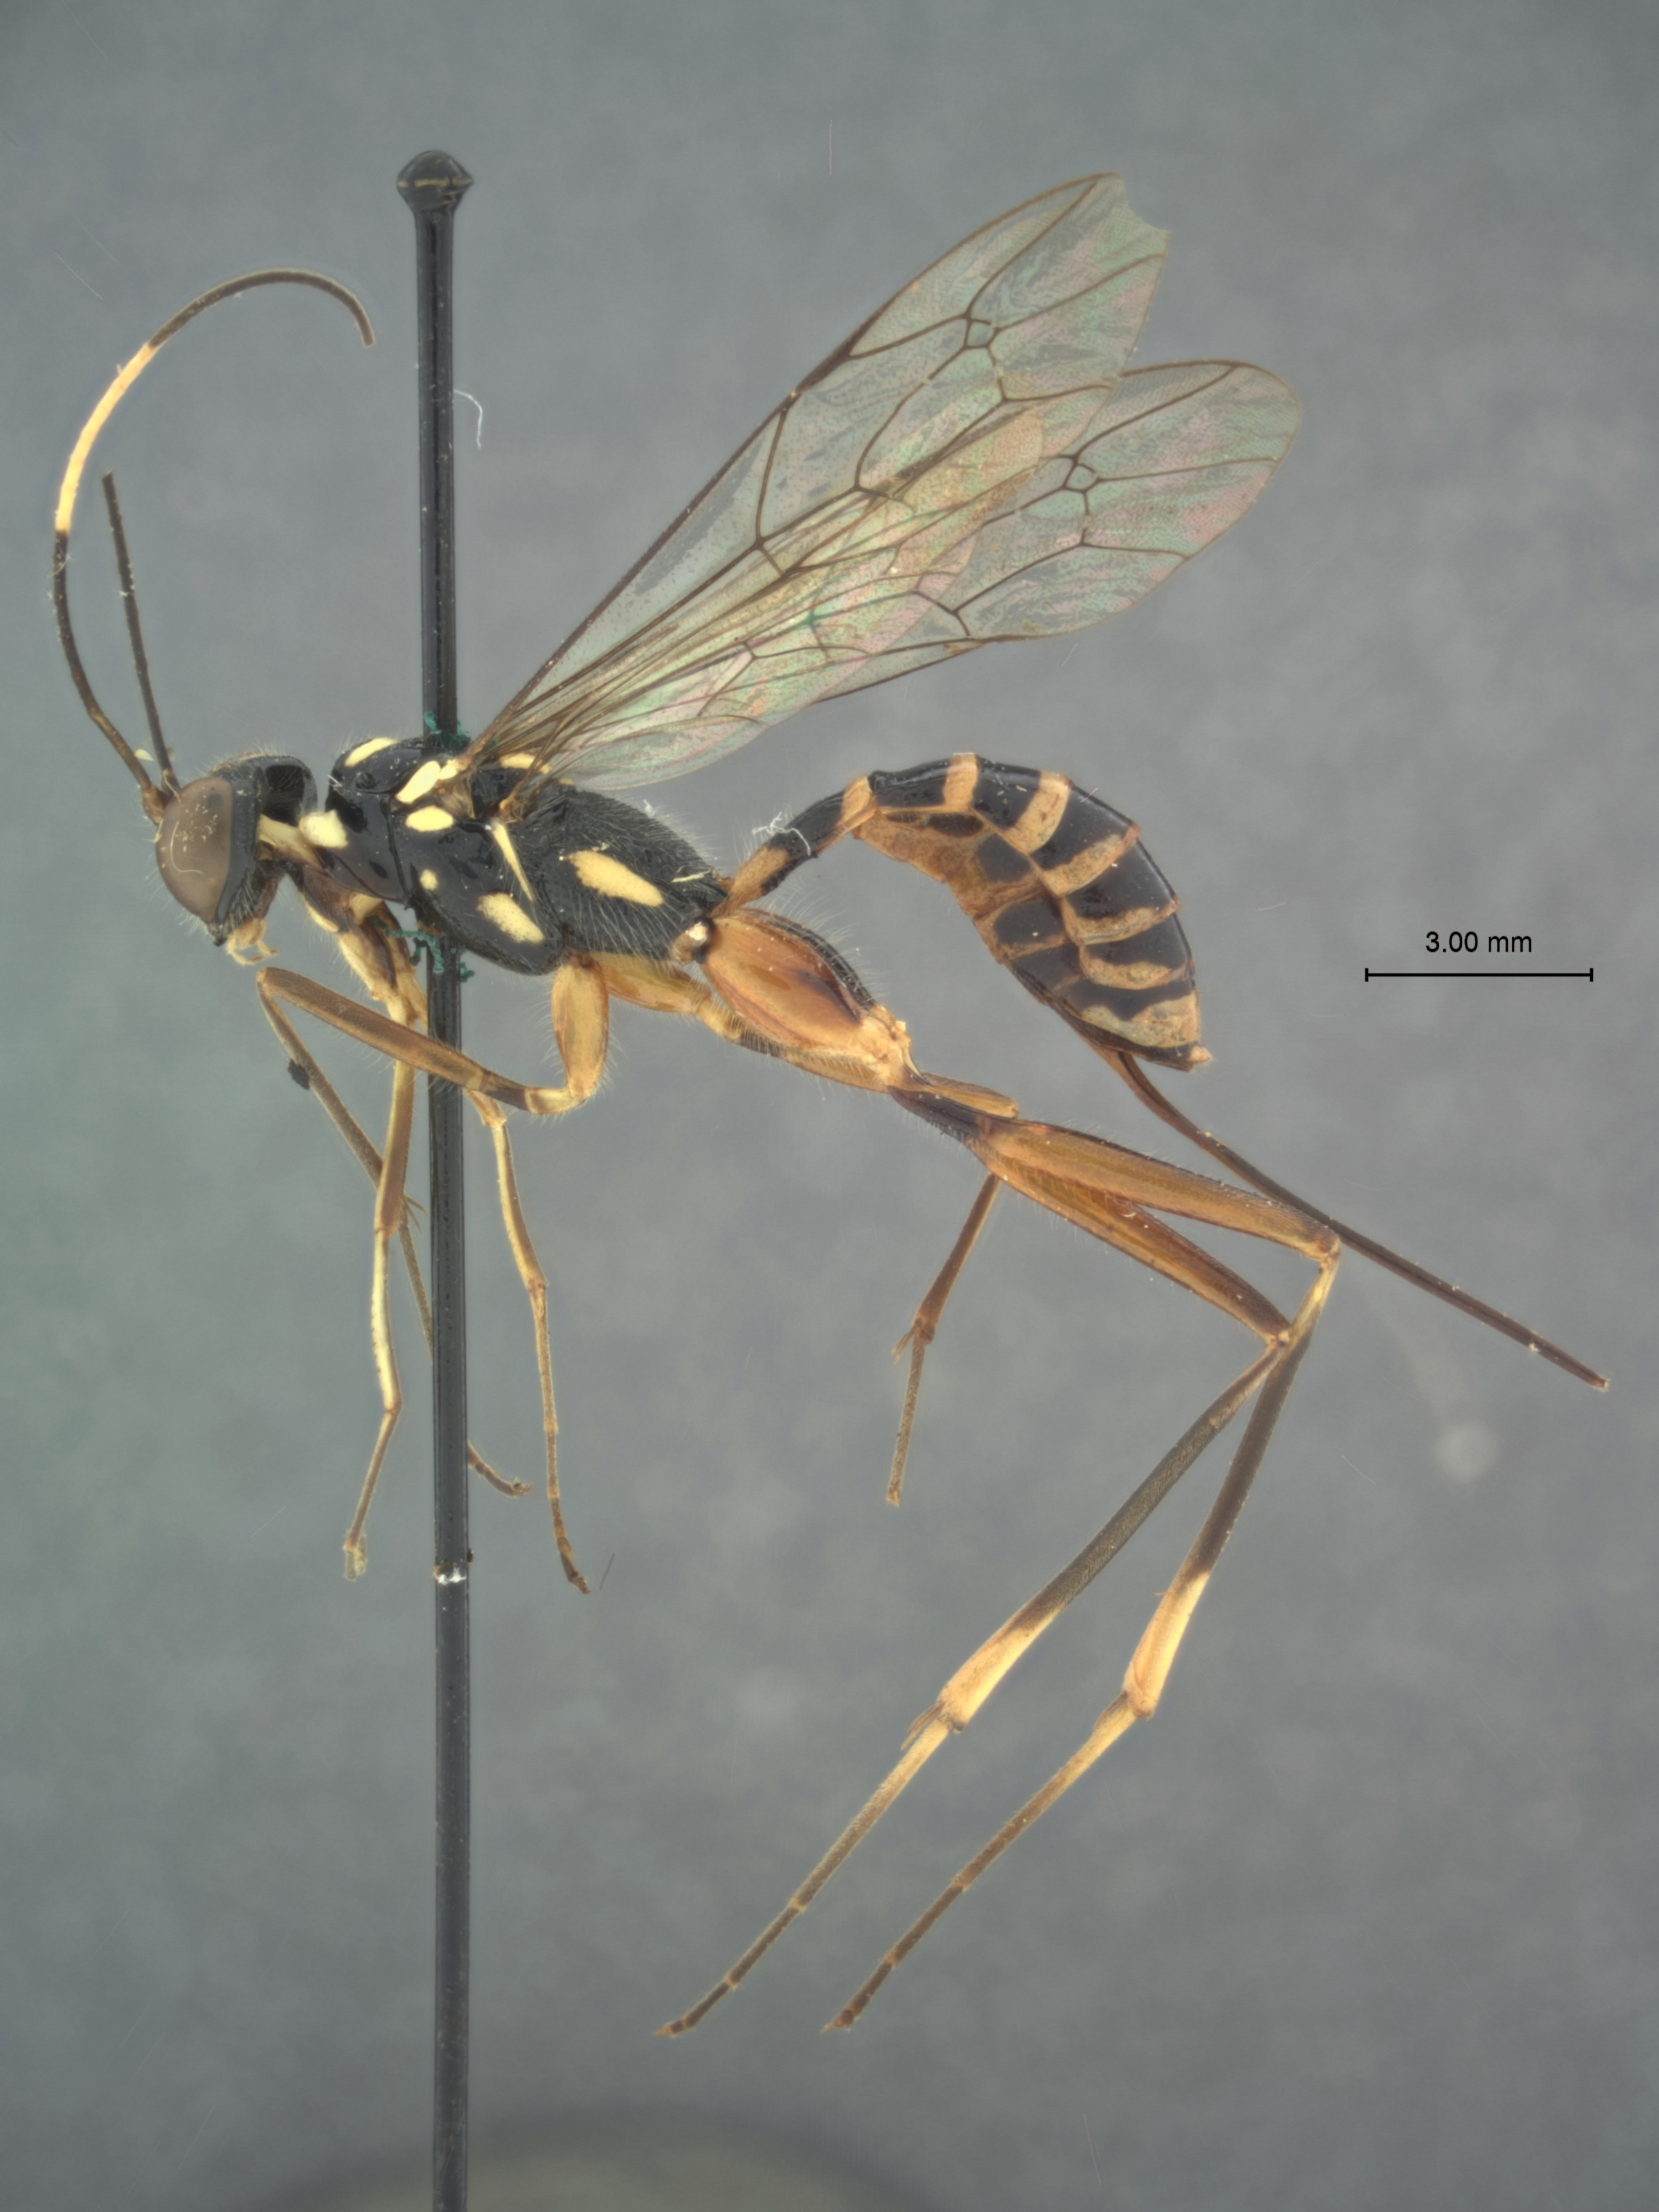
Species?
Eugalta victoria
